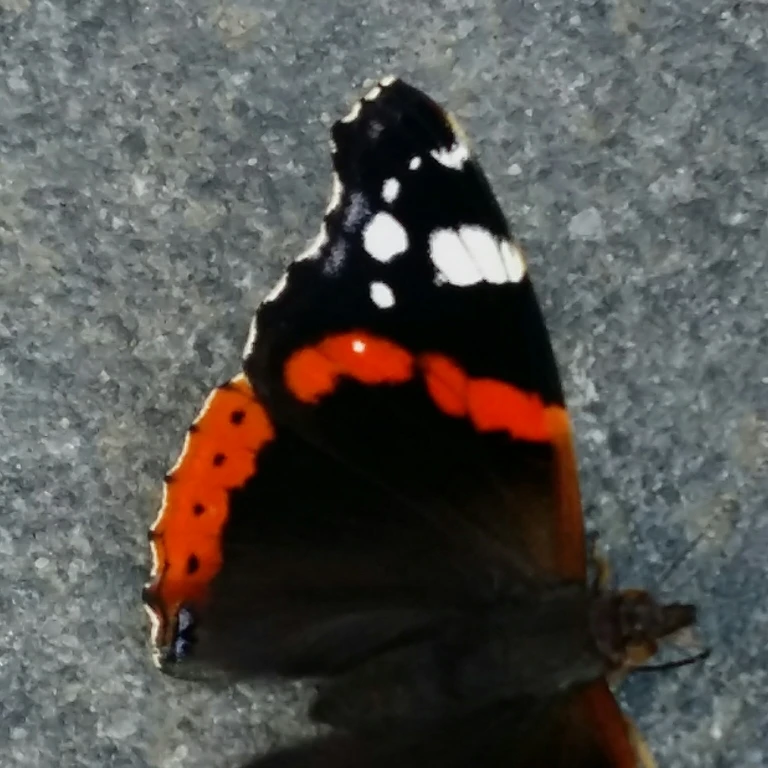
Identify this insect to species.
Vanessa atalanta
